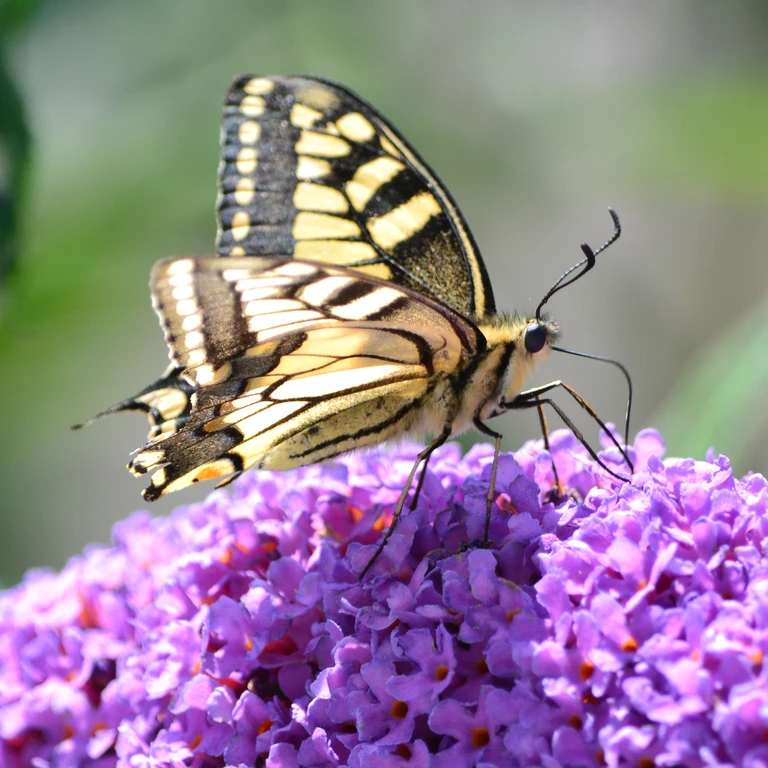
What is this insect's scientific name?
Papilio machaon
